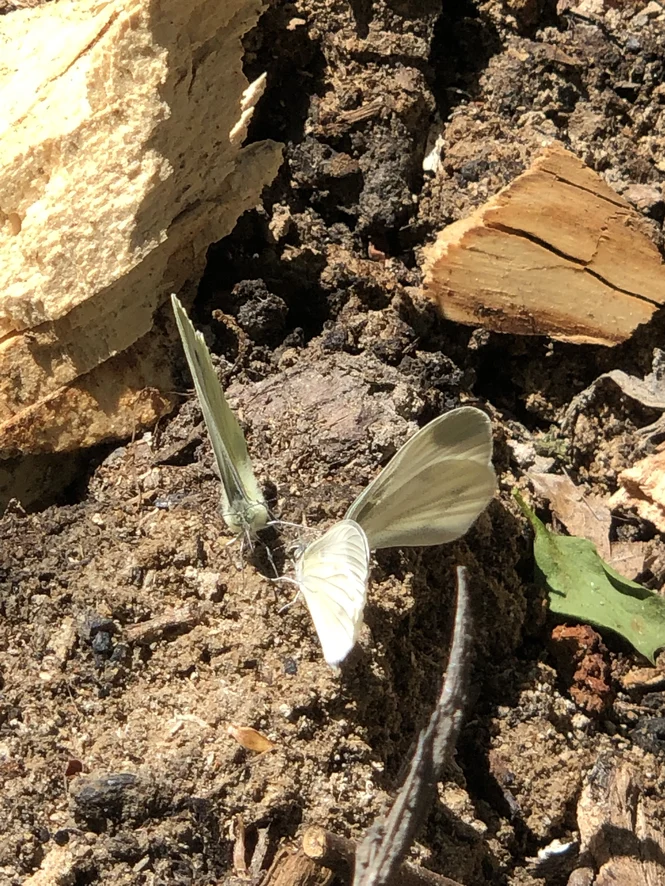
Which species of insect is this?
Leptidea sinapis/juvernica
